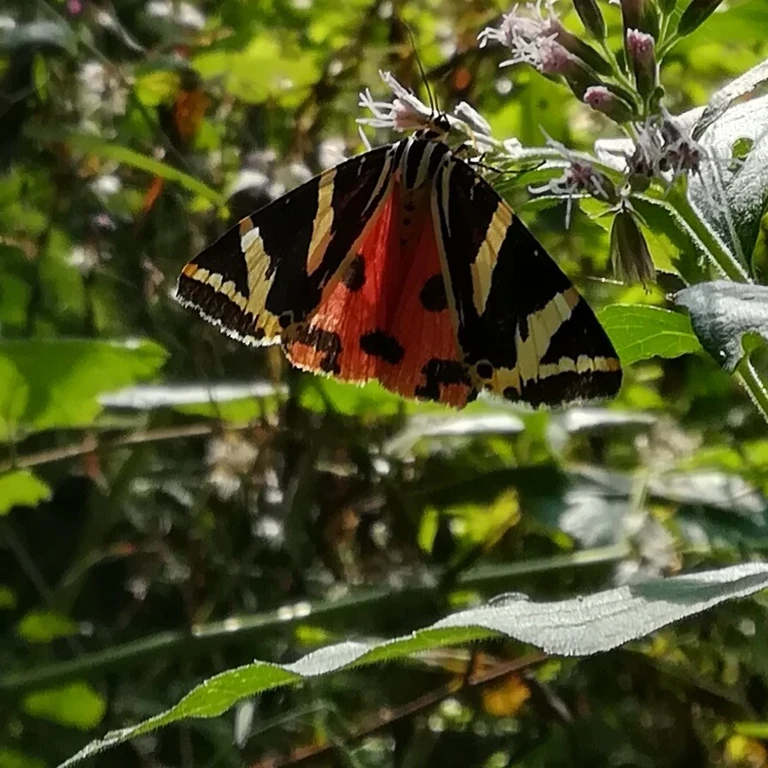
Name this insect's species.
Euplagia quadripunctaria
